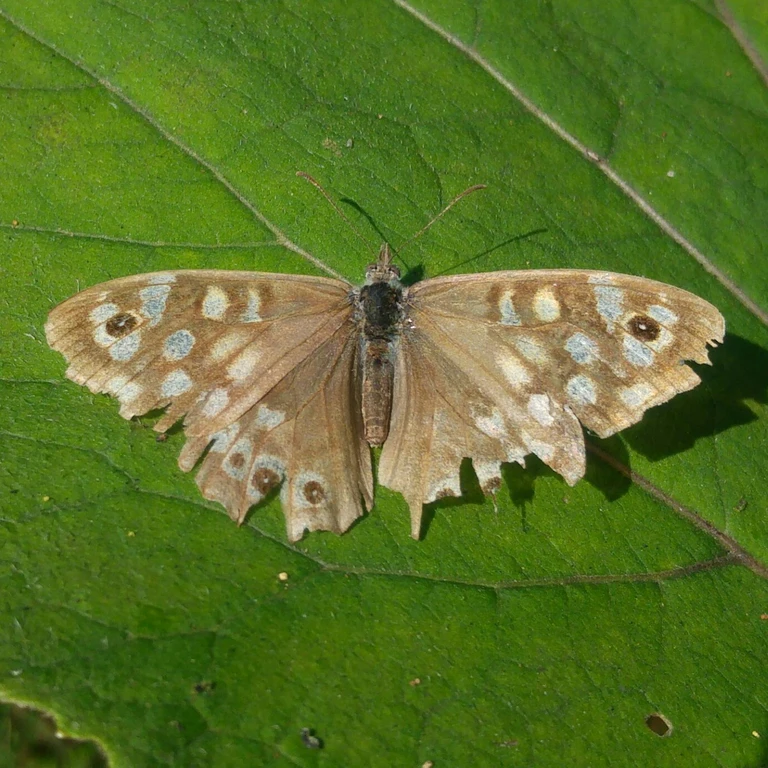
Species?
Pararge aegeria
